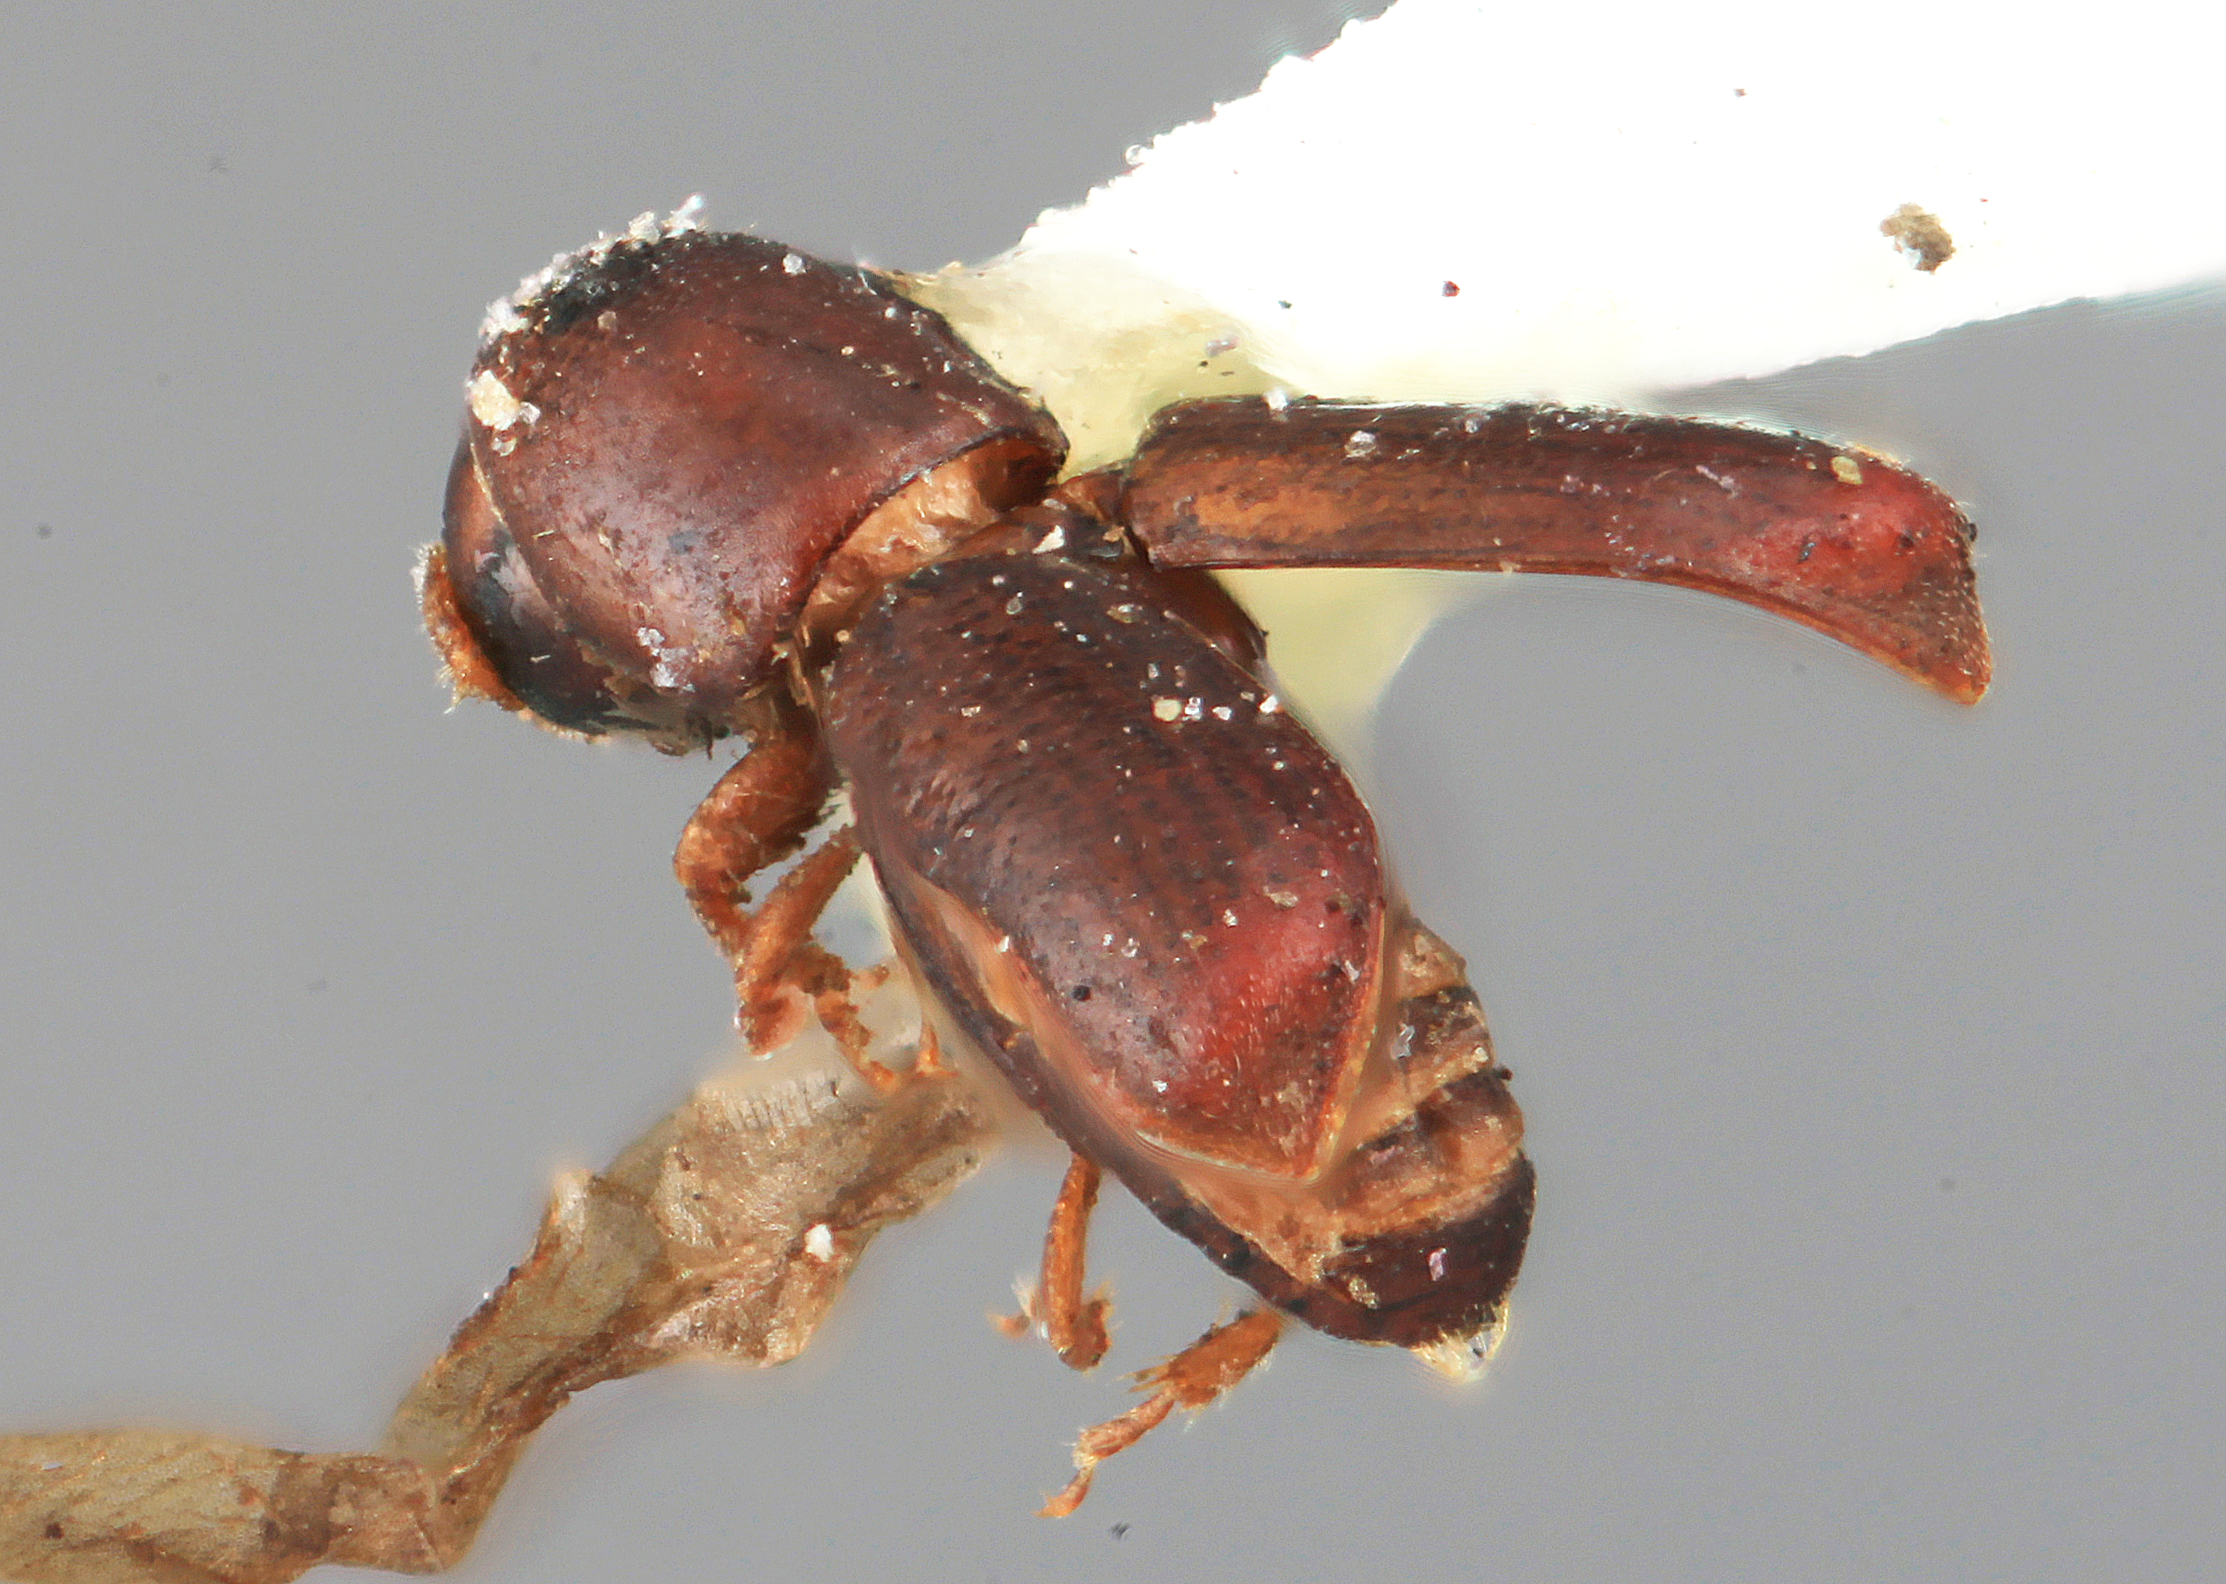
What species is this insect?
Microcorthylus tuberculifer
